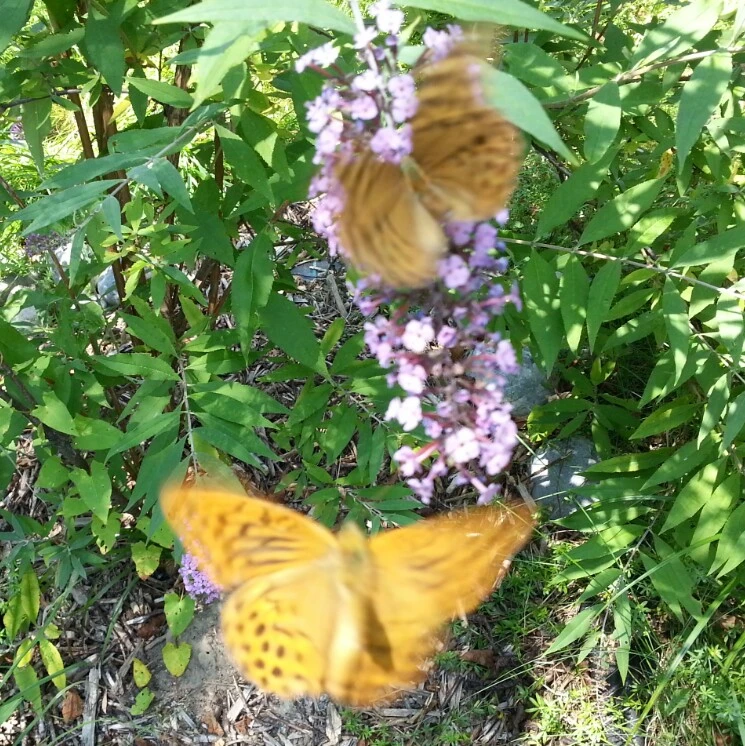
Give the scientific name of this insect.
Argynnis paphia
